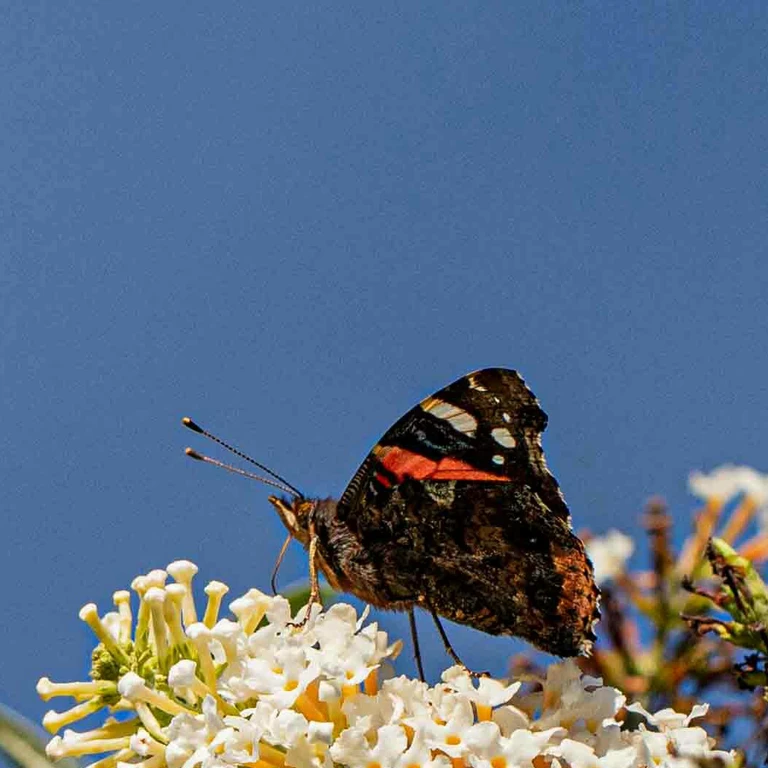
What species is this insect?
Vanessa atalanta
